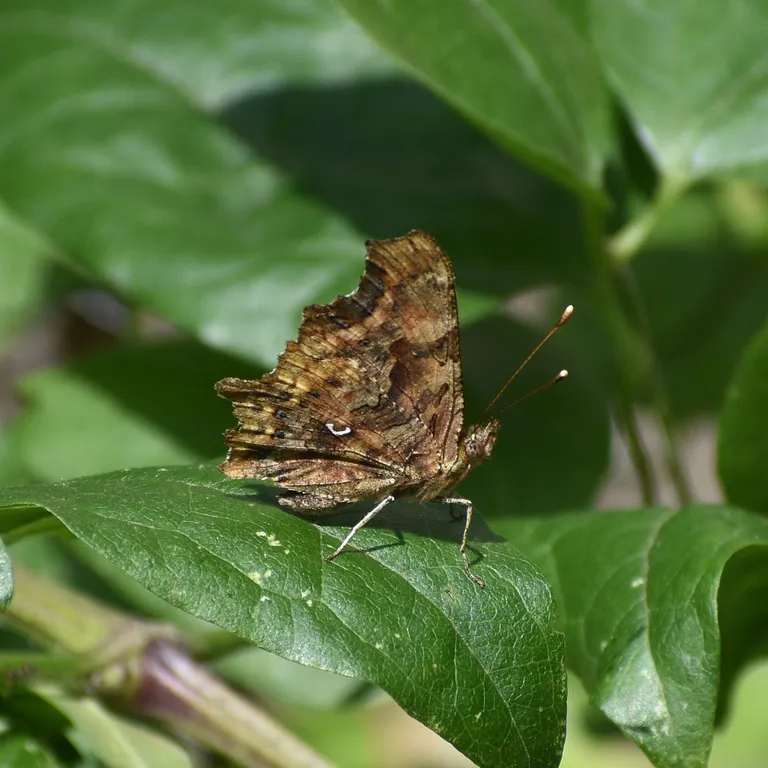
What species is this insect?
Polygonia c-album
